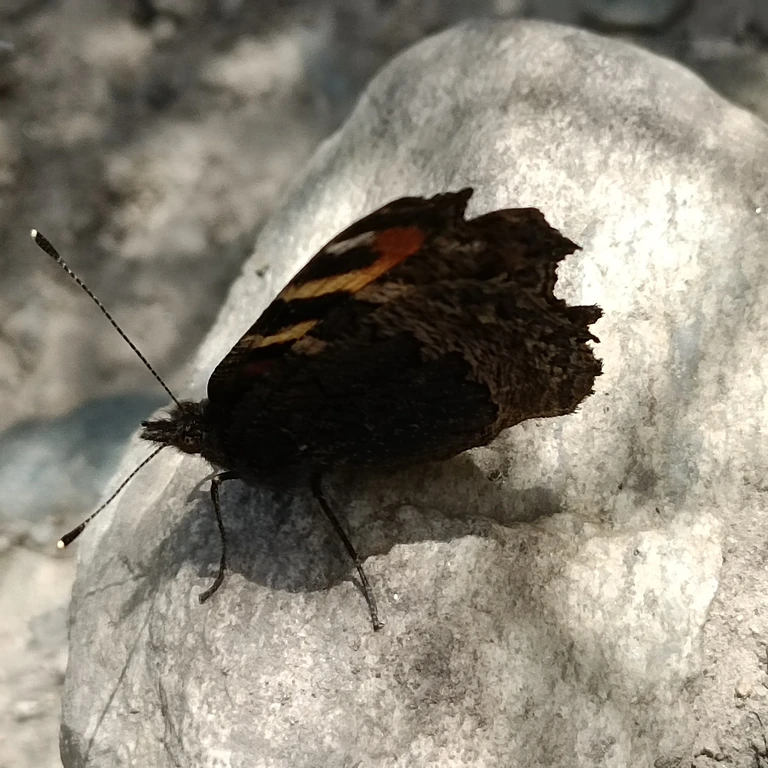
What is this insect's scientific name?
Aglais urticae
